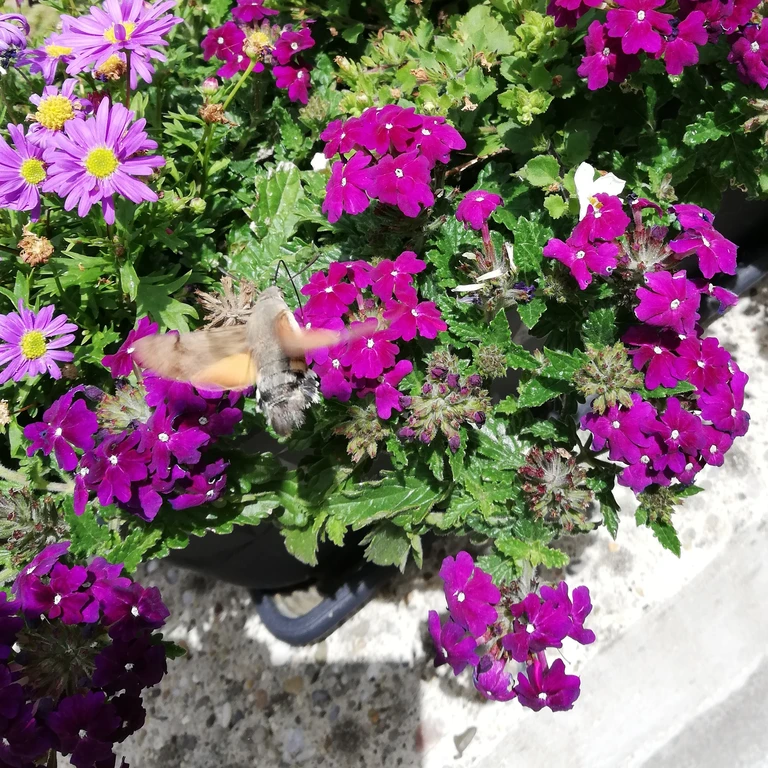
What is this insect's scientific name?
Macroglossum stellatarum
